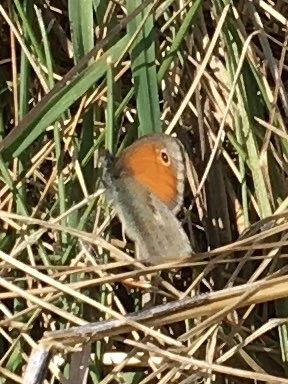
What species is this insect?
Coenonympha pamphilus
